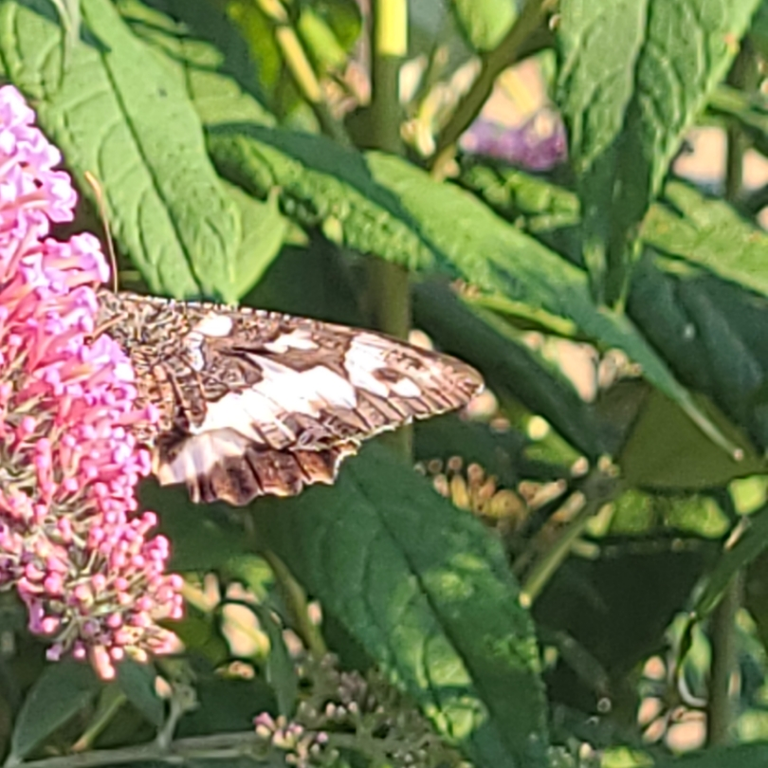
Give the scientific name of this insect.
Brintesia circe
